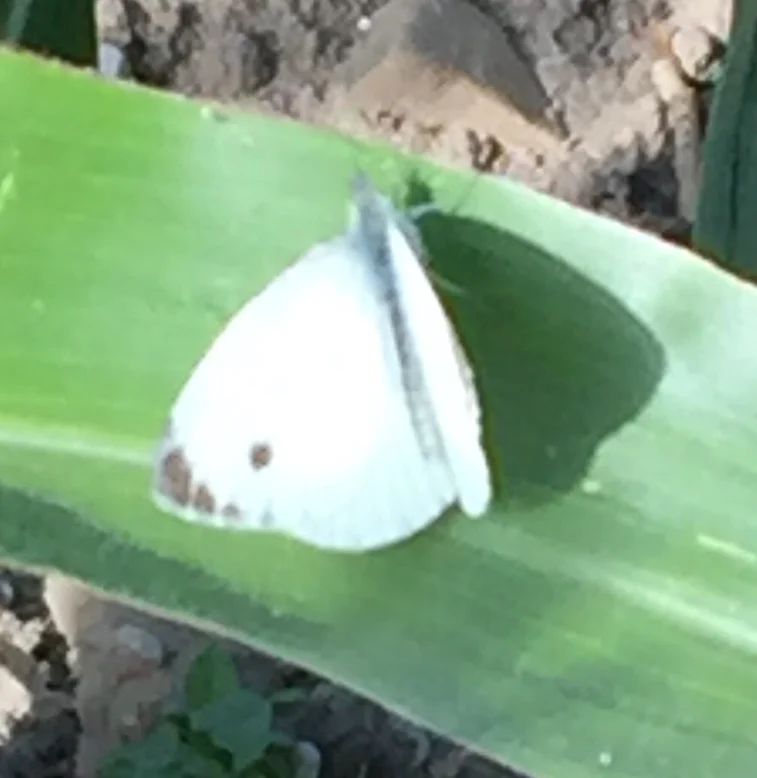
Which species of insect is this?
Pieris napi
